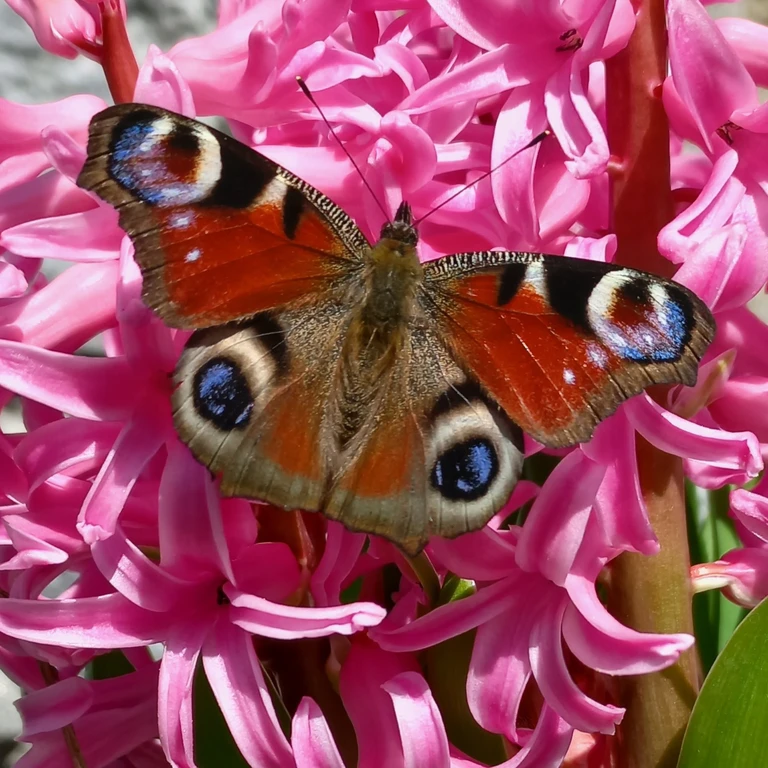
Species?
Aglais io
